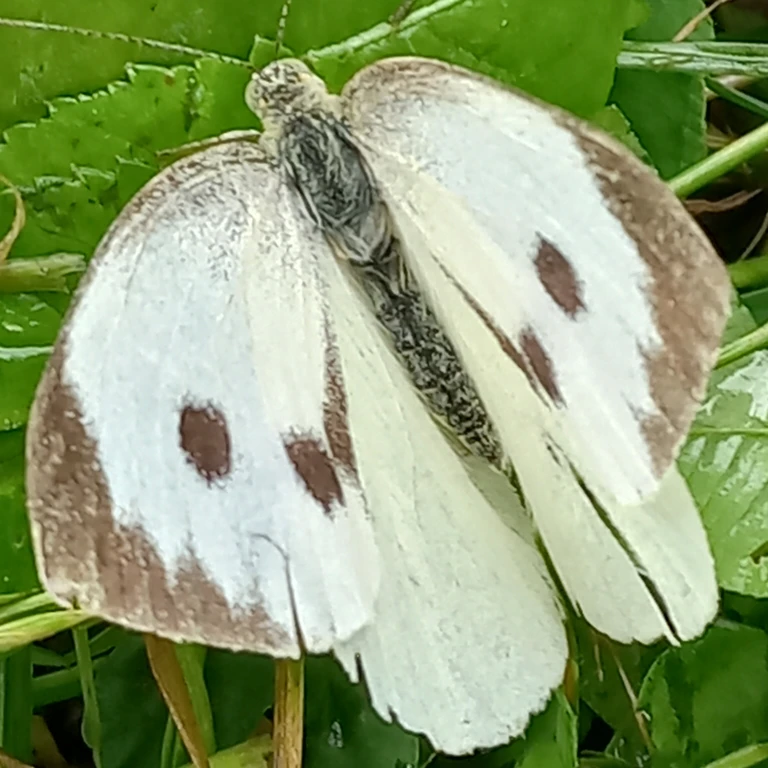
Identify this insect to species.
Pieris brassicae
